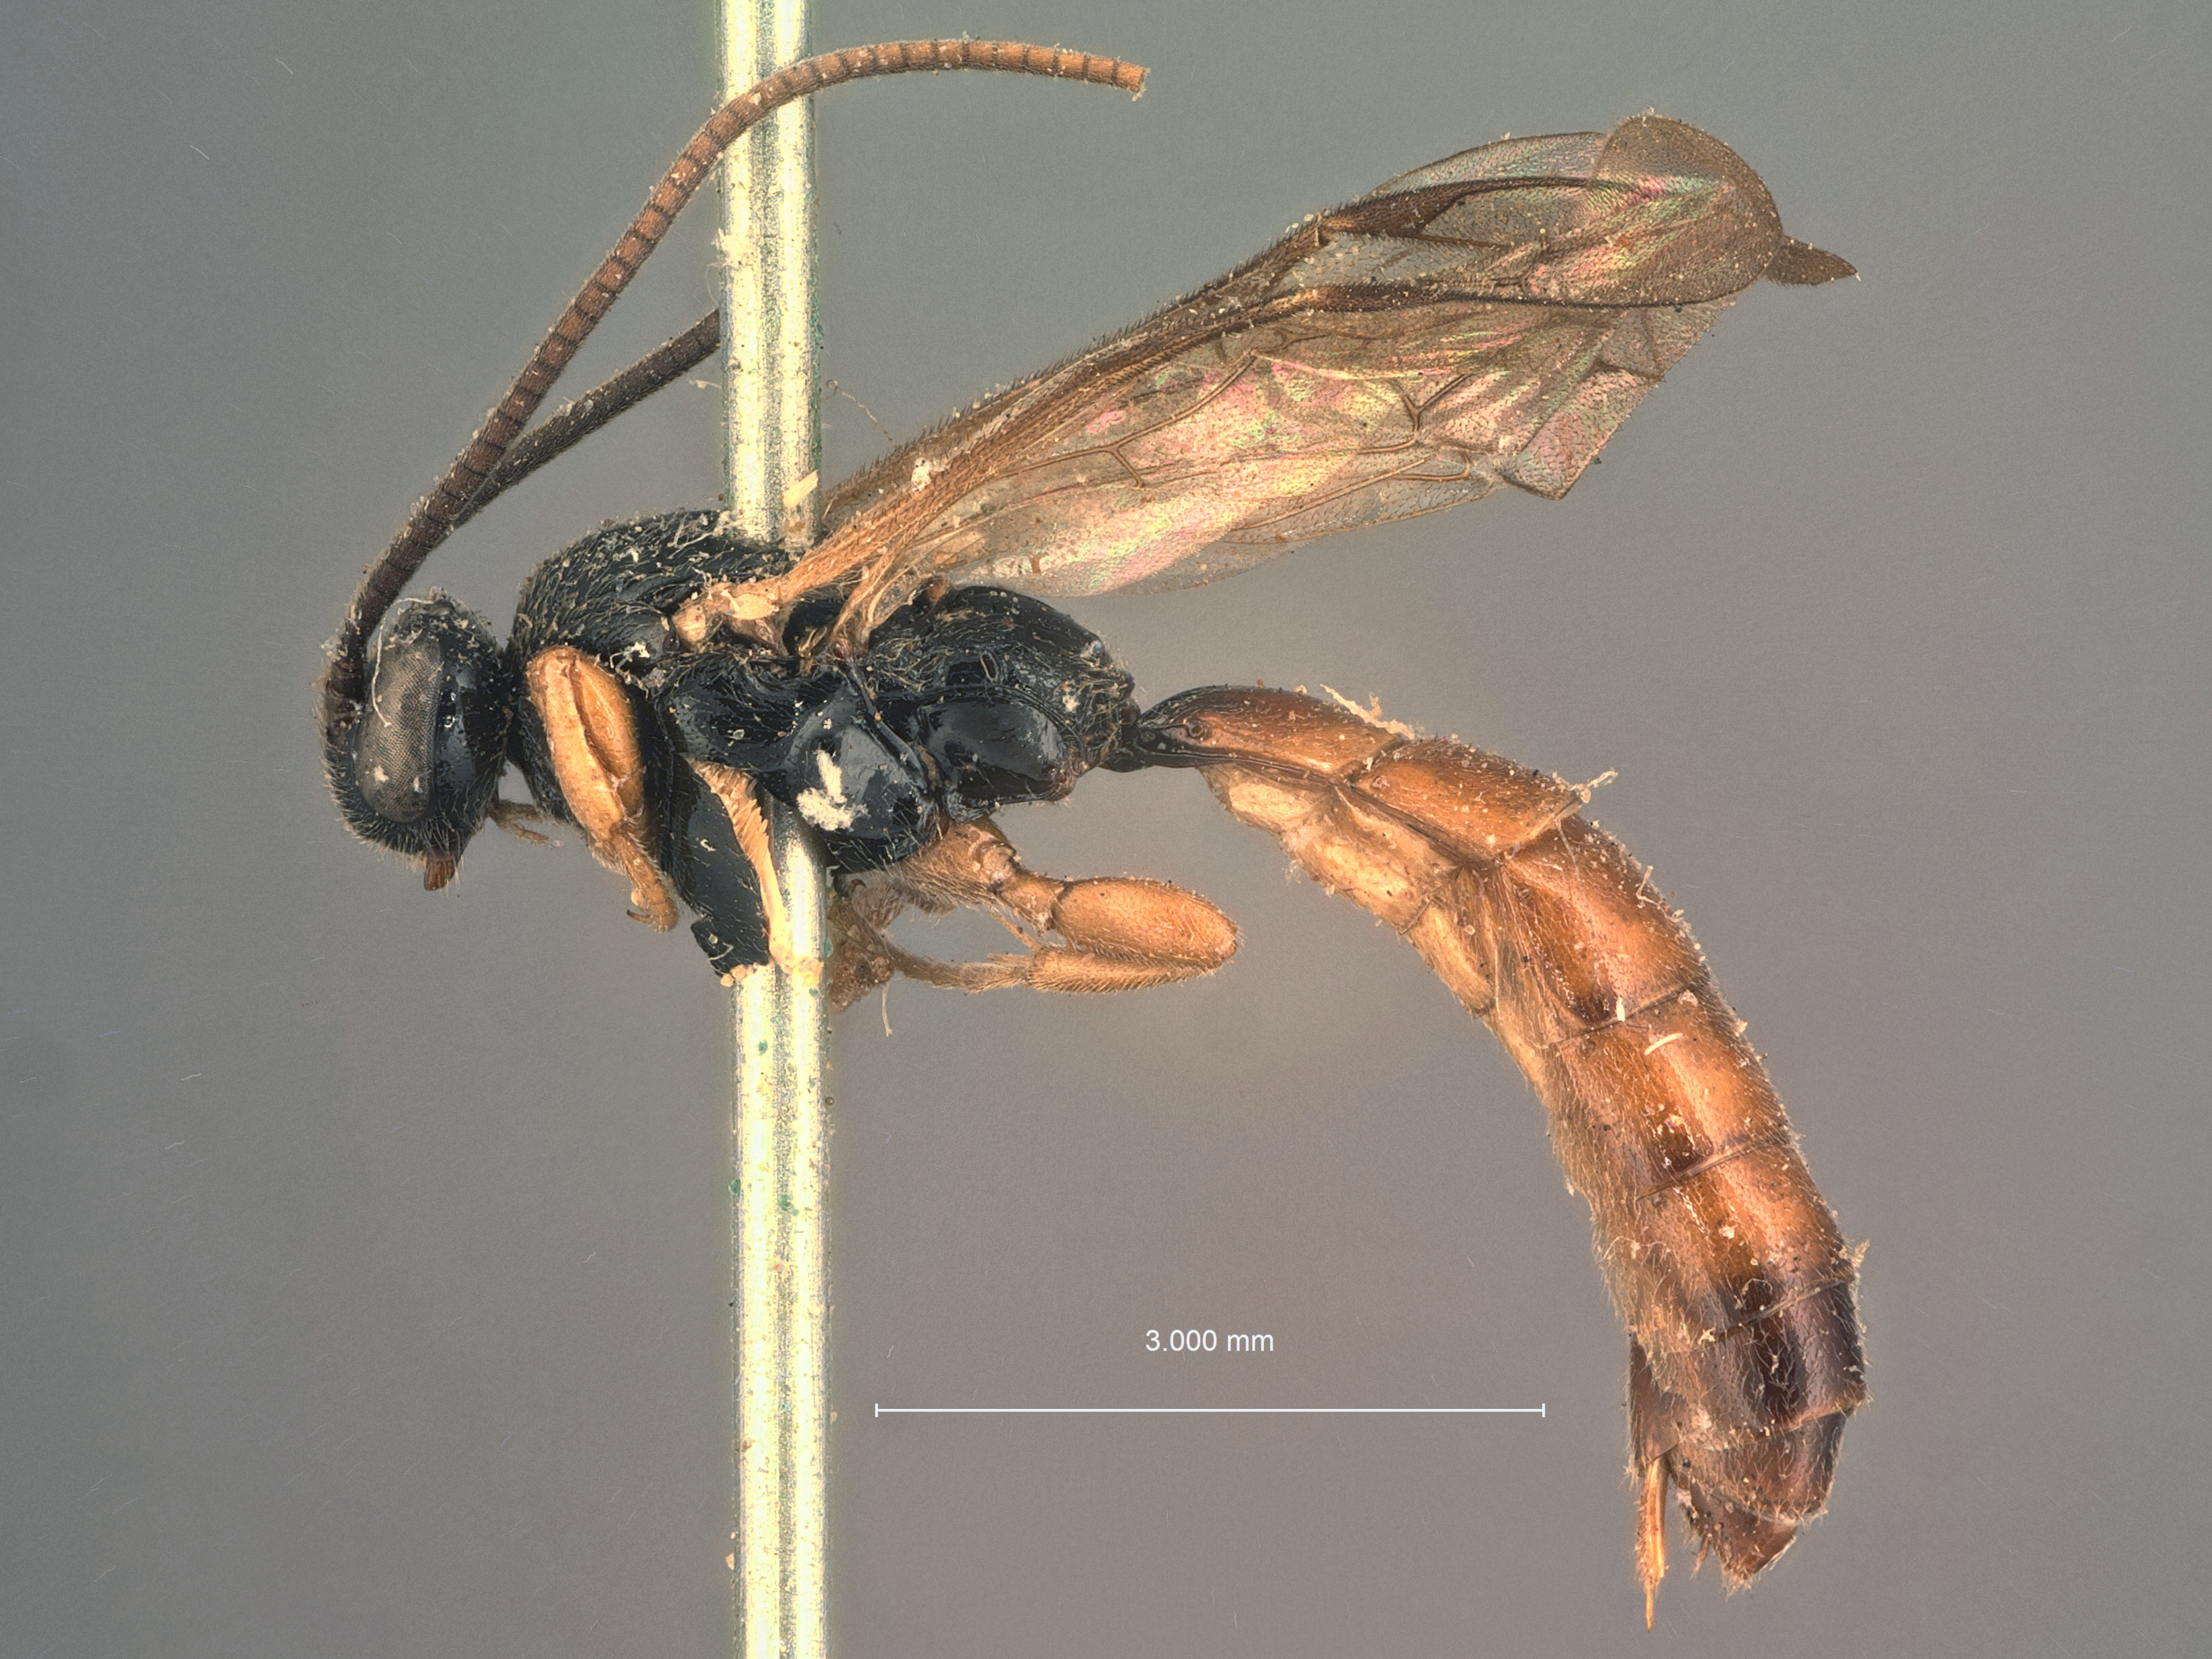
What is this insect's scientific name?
Exochus rufigaster
